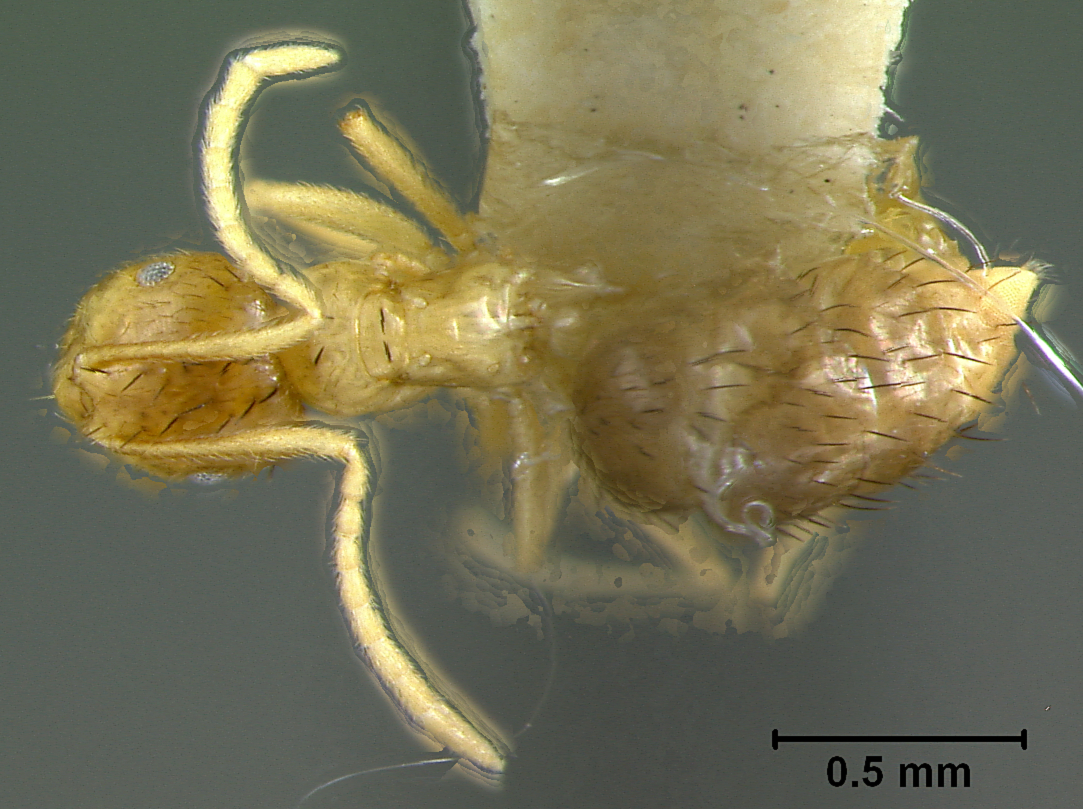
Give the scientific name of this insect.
Brachymyrmex cavernicola
